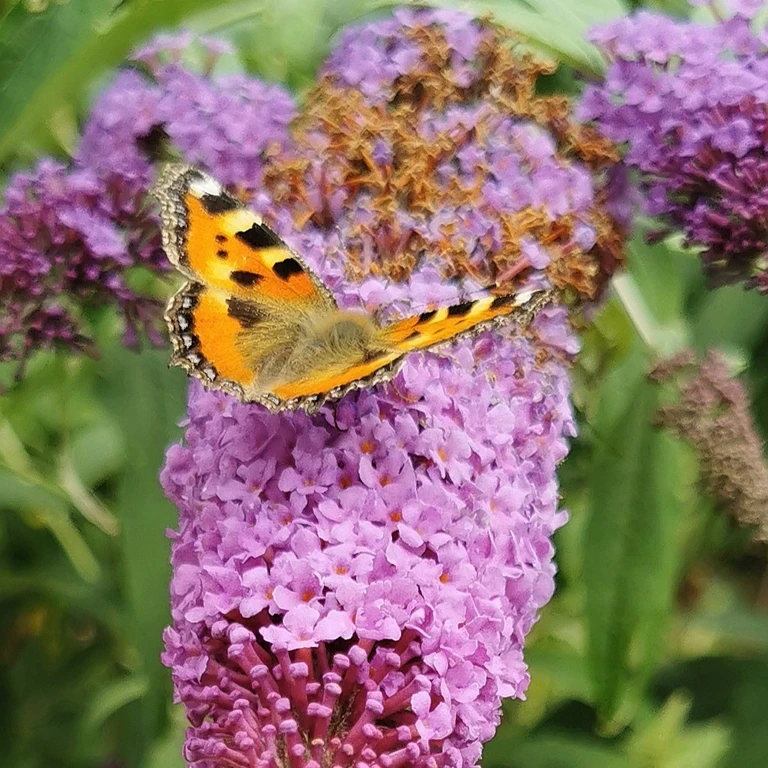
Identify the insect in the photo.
Aglais urticae
